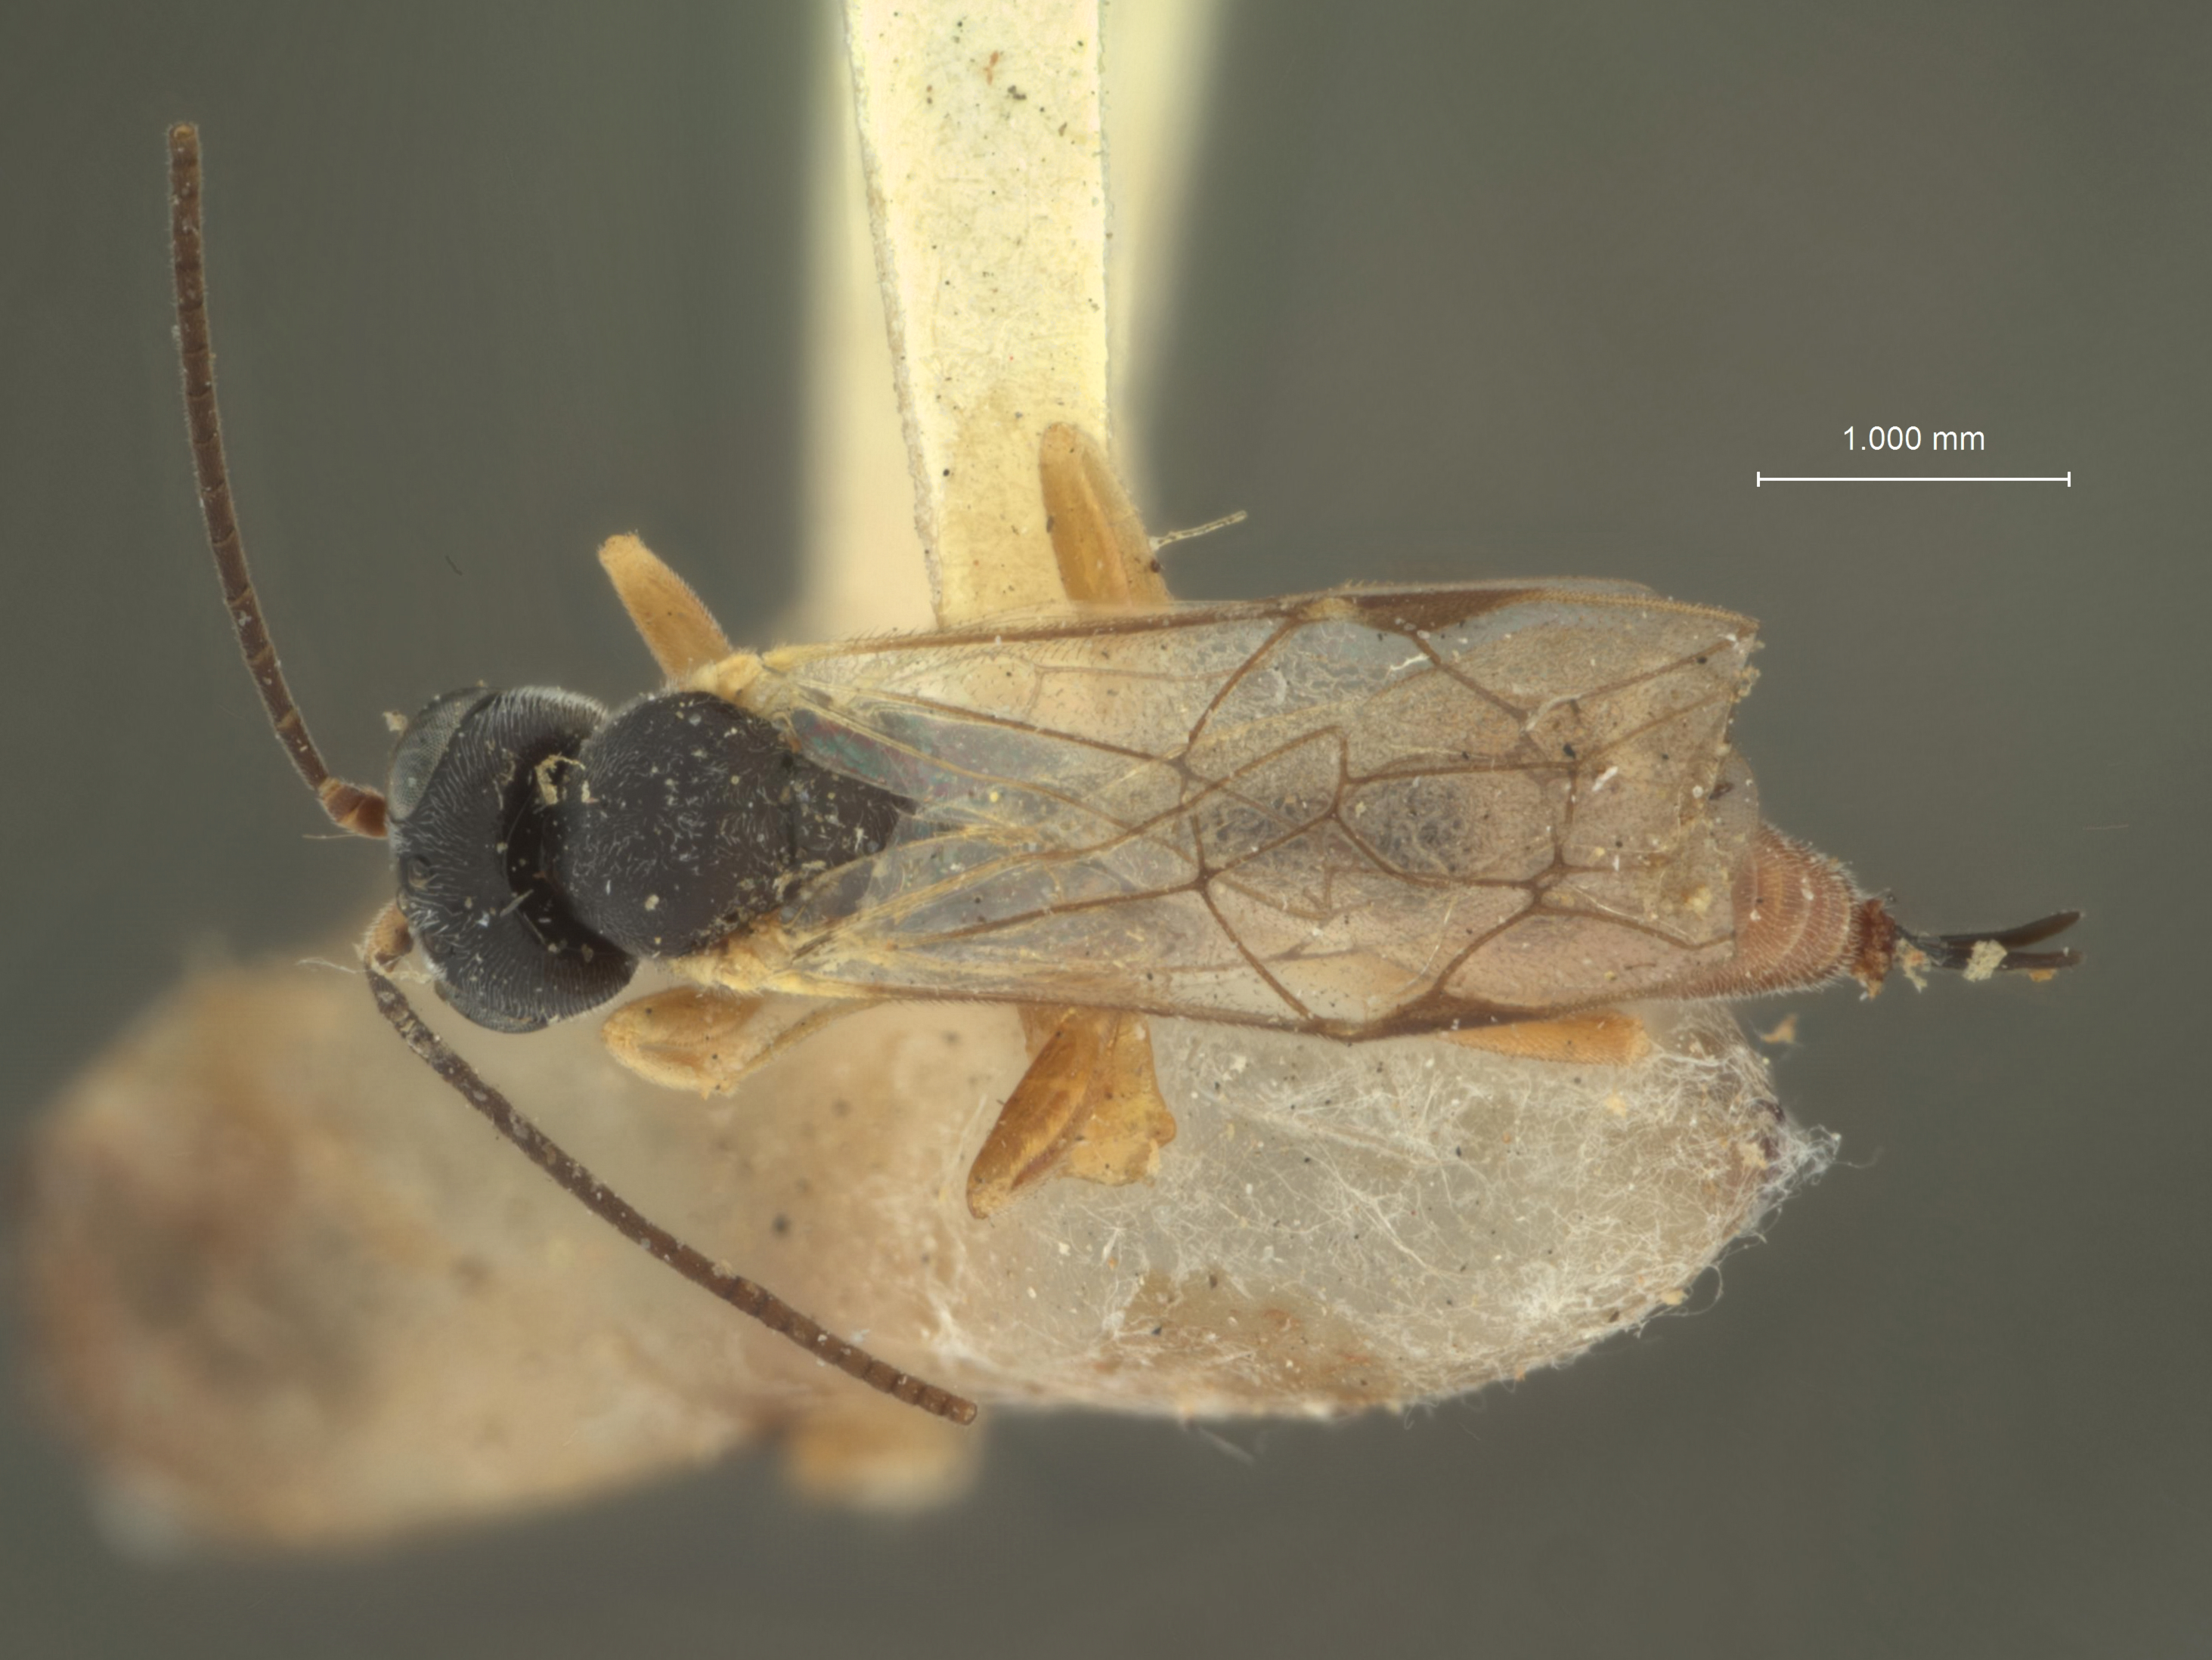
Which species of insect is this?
Limneria euurae
